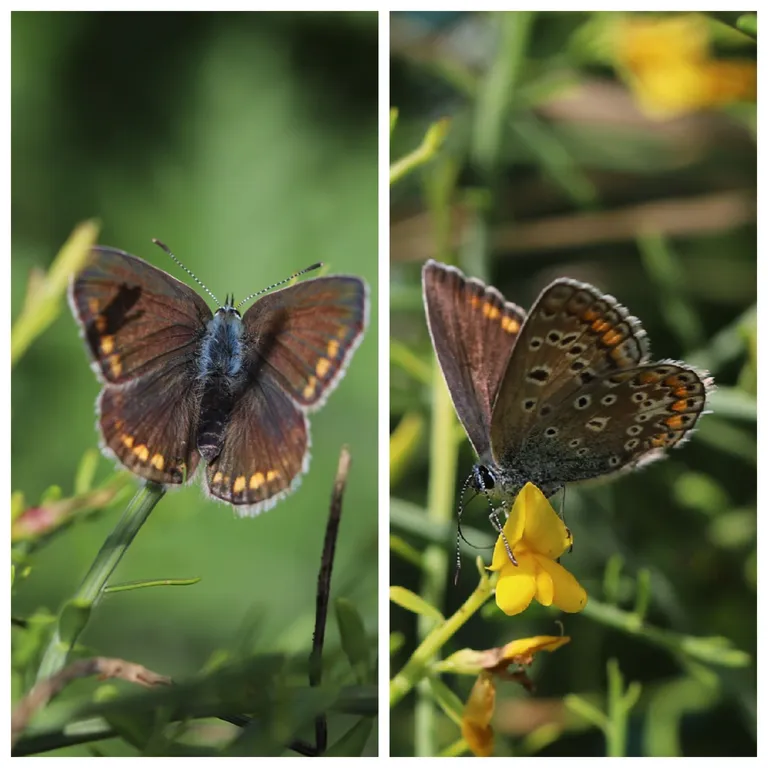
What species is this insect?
Polyommatus icarus
